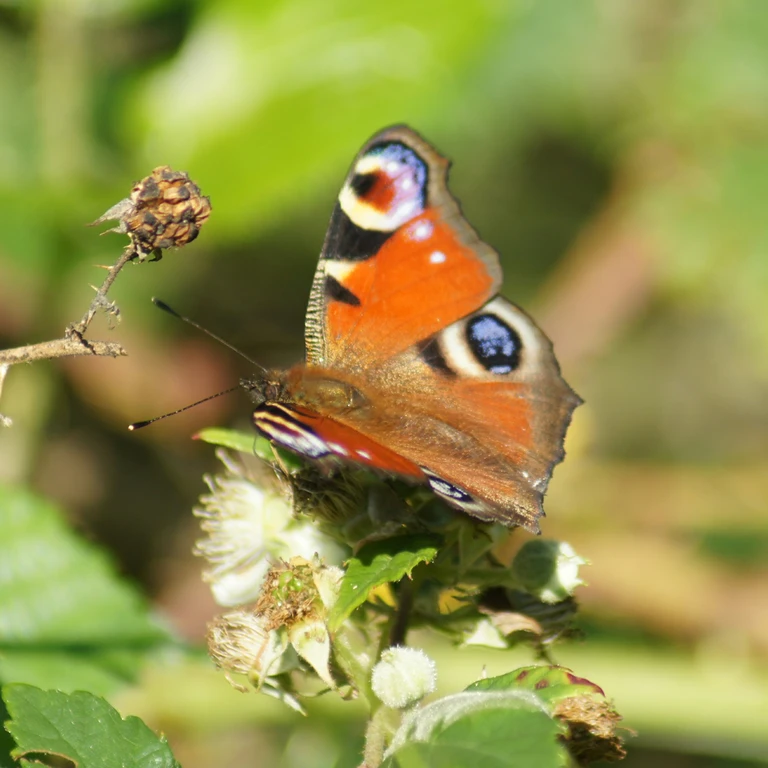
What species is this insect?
Aglais io
